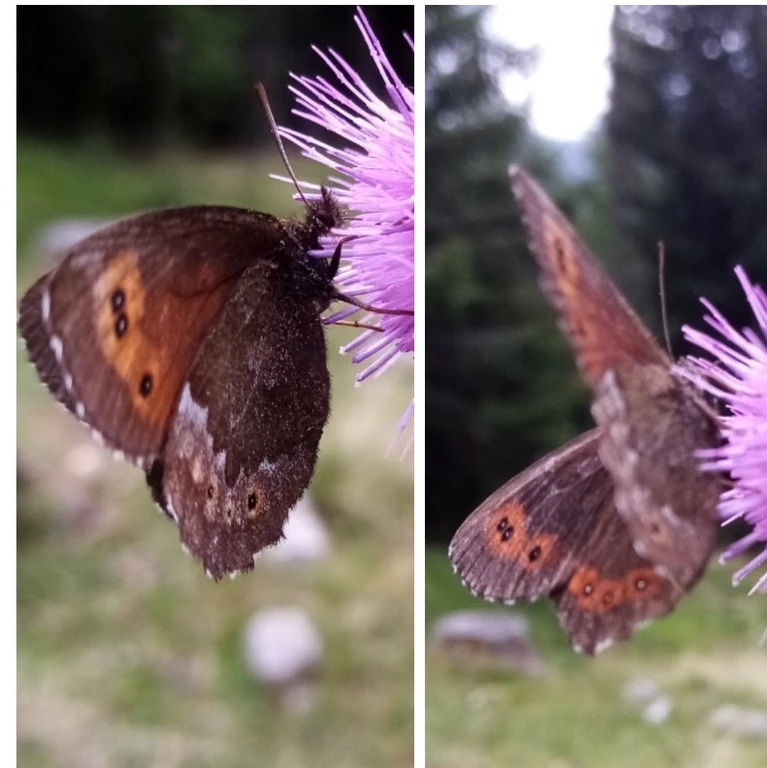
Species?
Erebia euryale
